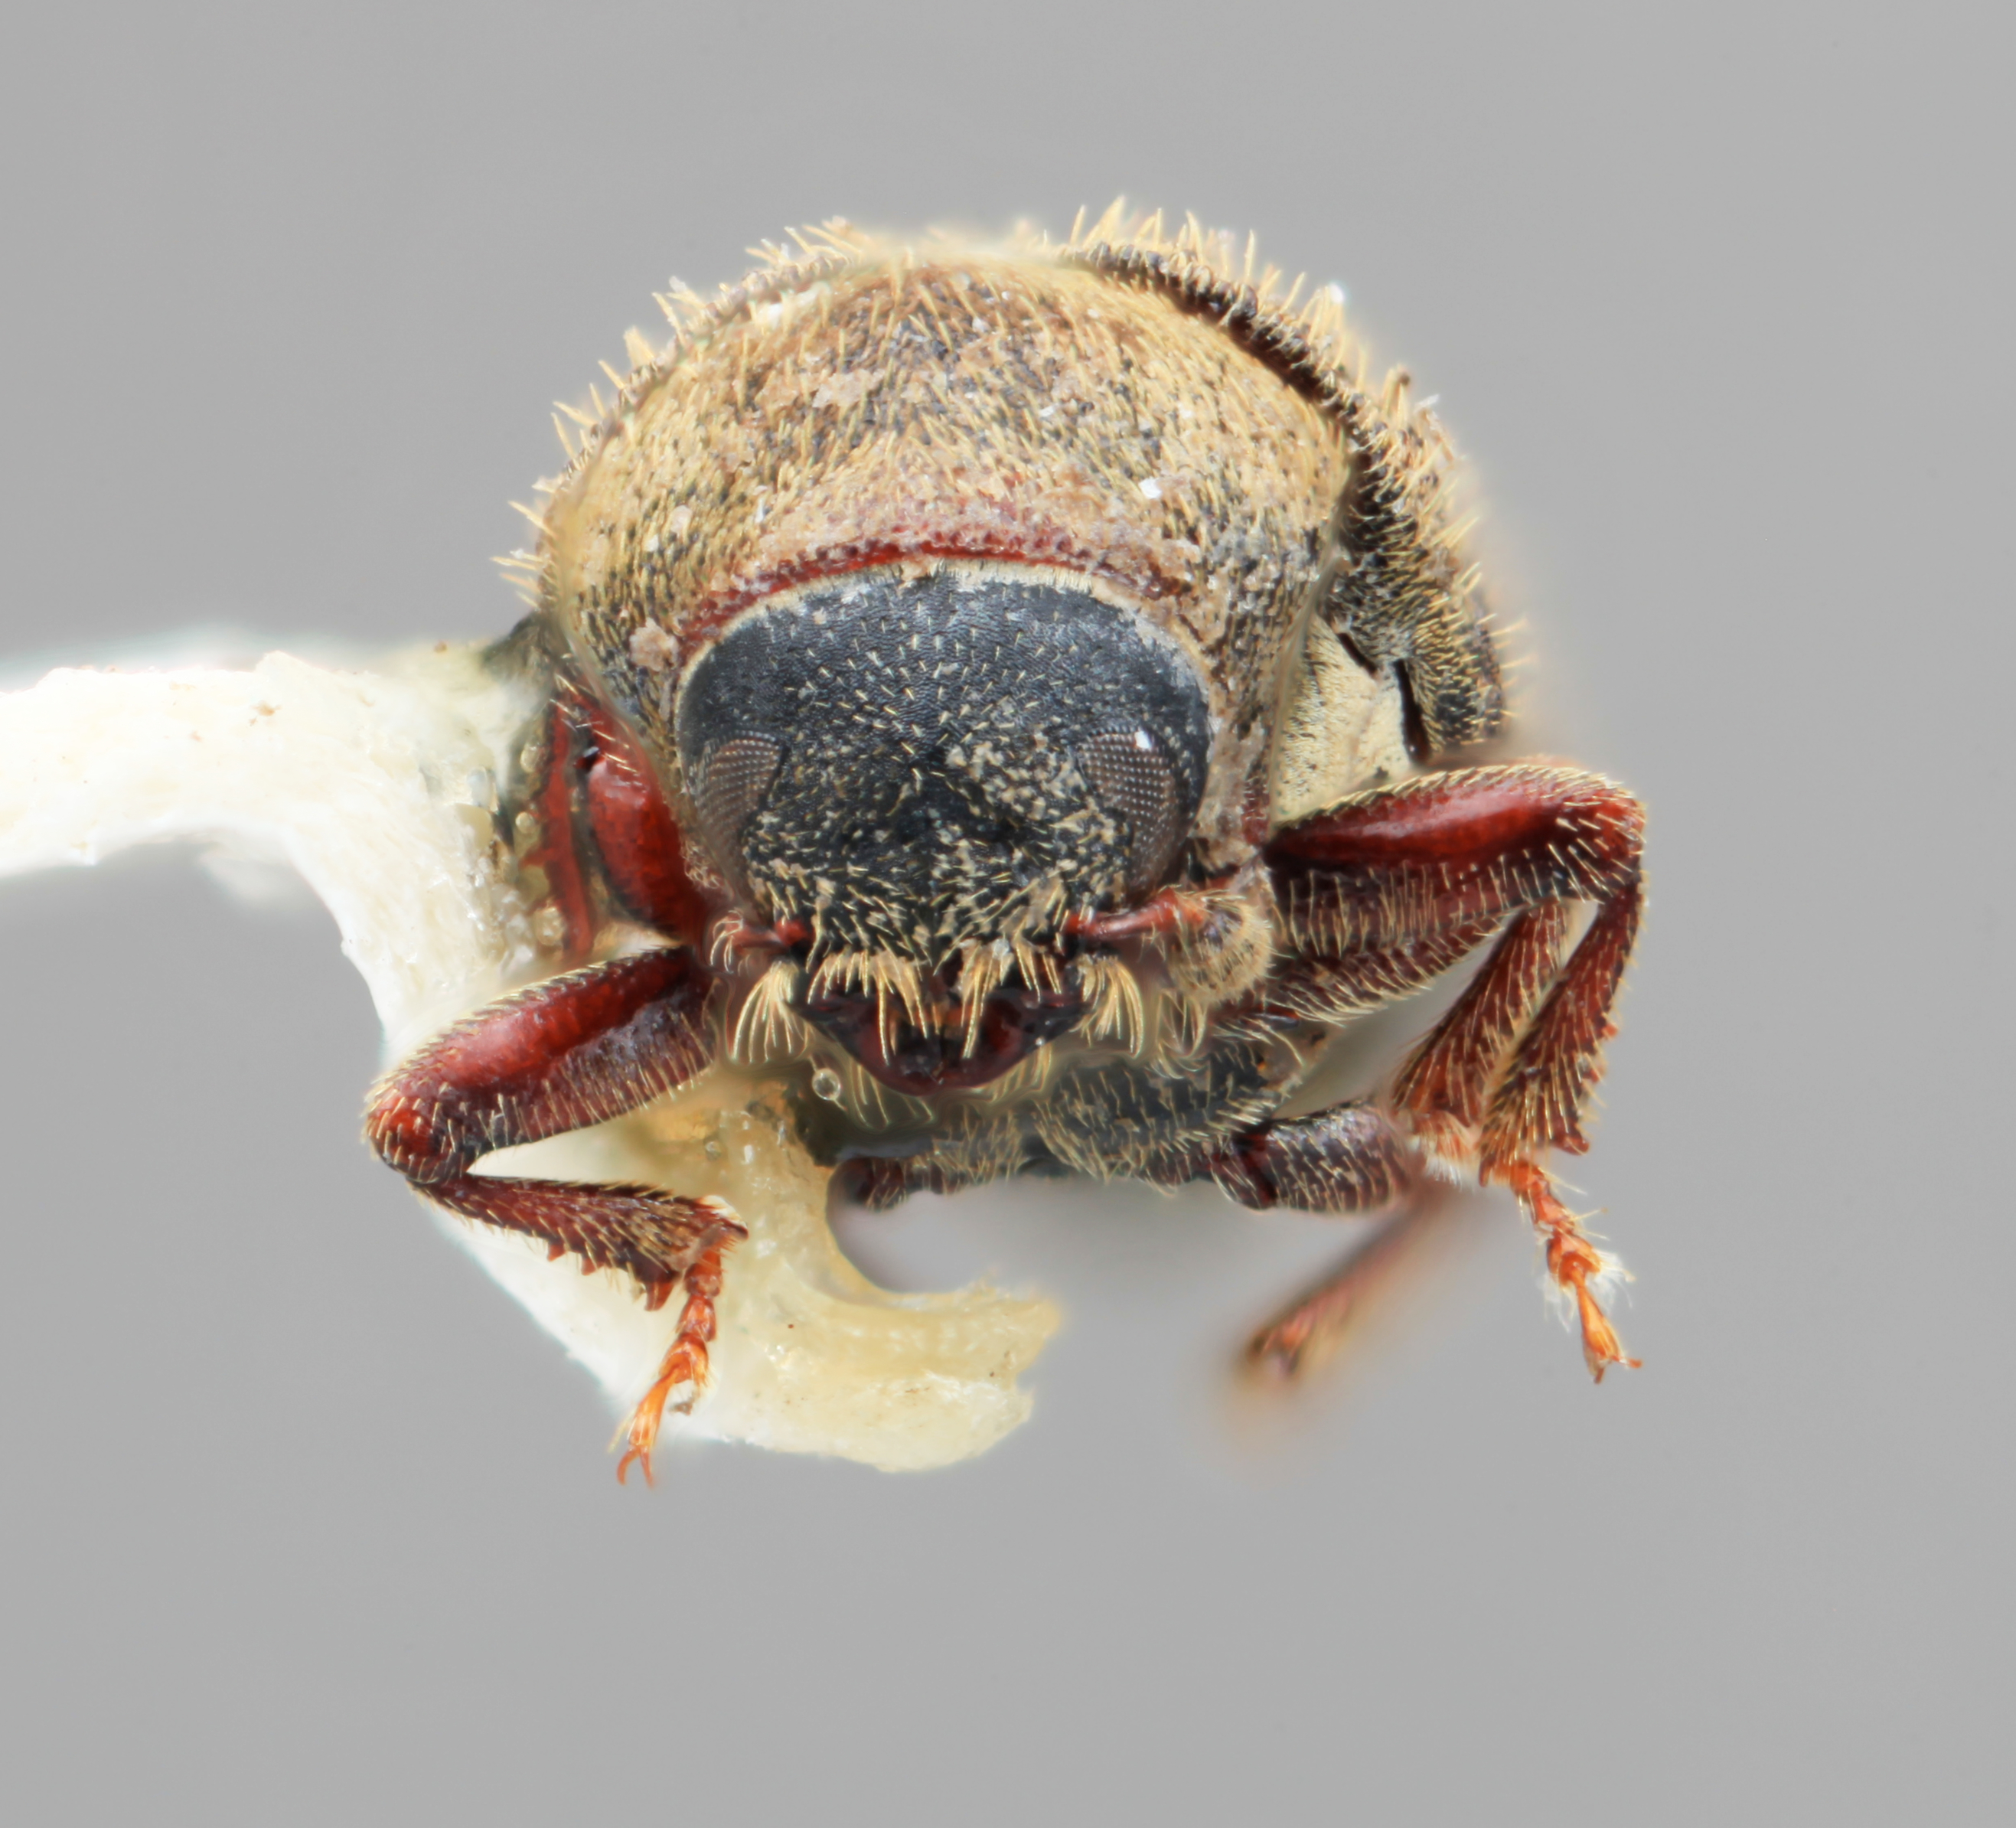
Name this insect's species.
Xylechinus avarus
